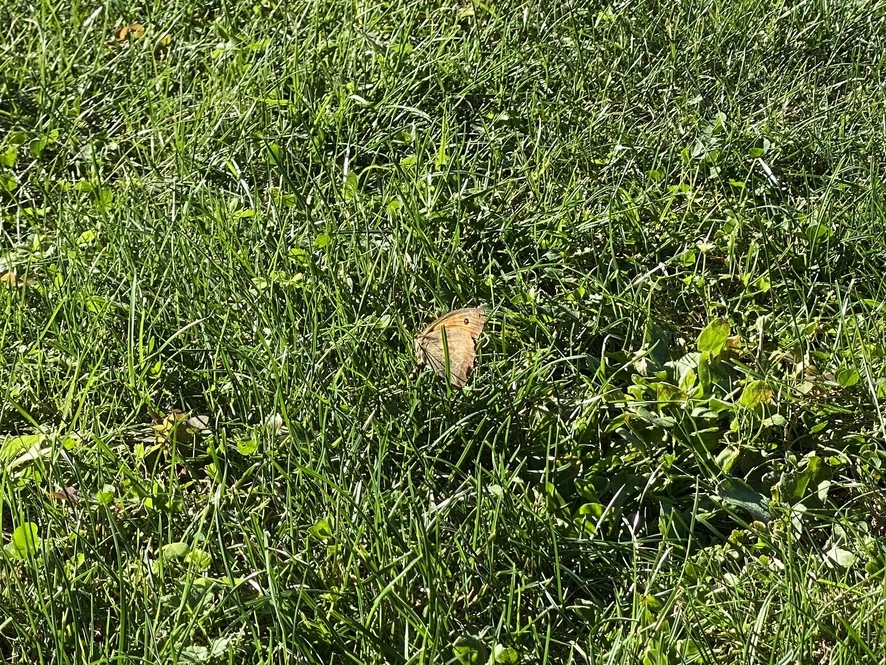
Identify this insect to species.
Maniola jurtina
